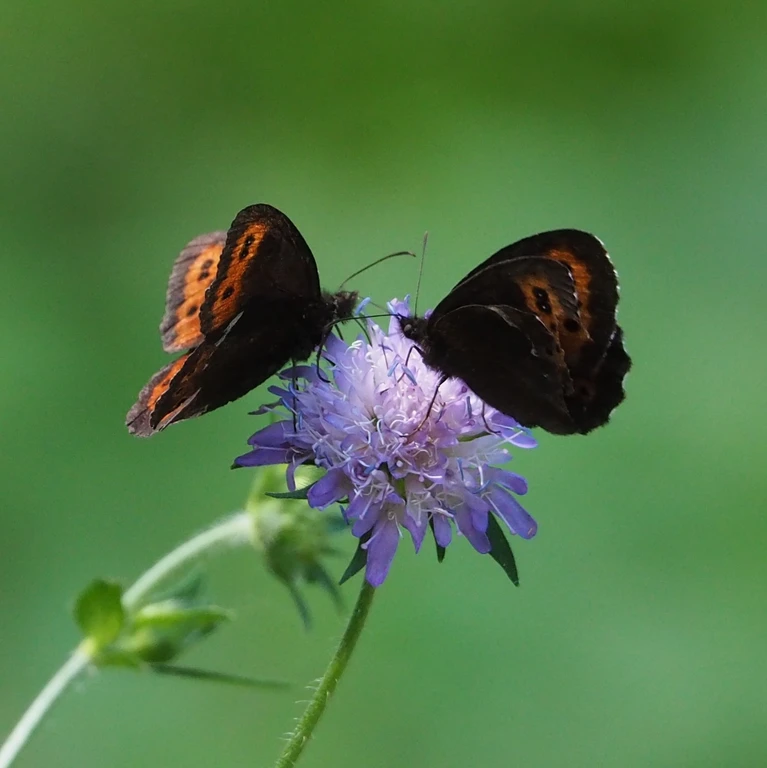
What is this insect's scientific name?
Erebia ligea
